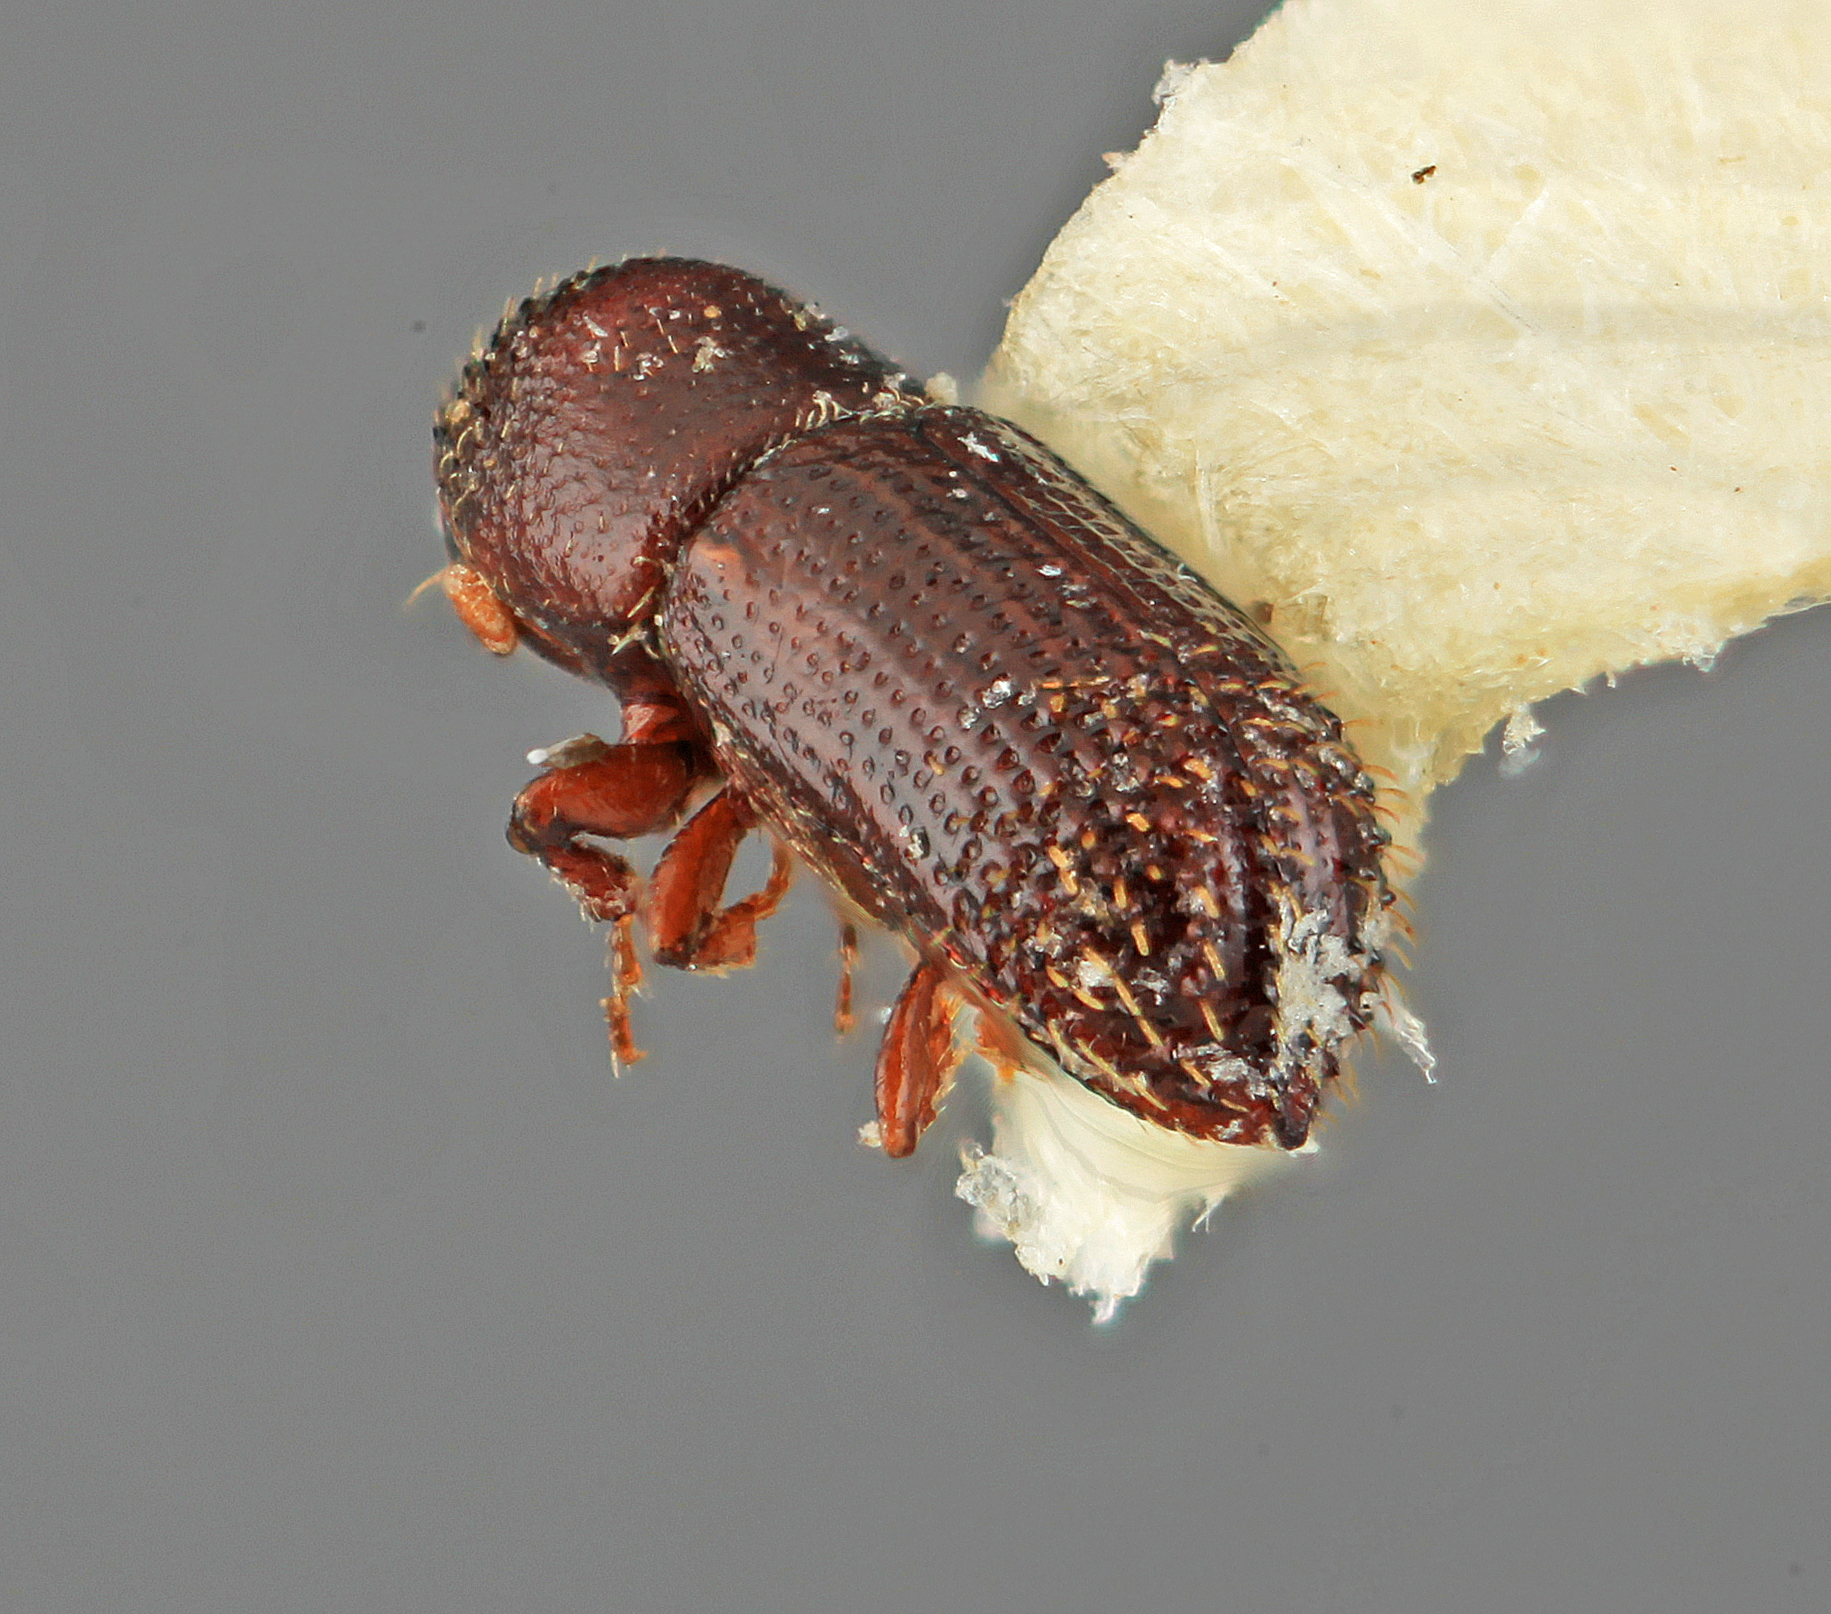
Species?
Hylocurus atkinsoni
